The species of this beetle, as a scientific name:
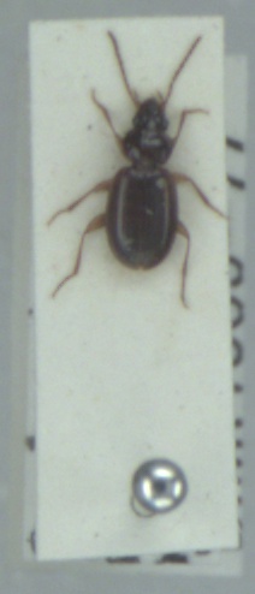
Trechus obtusus
